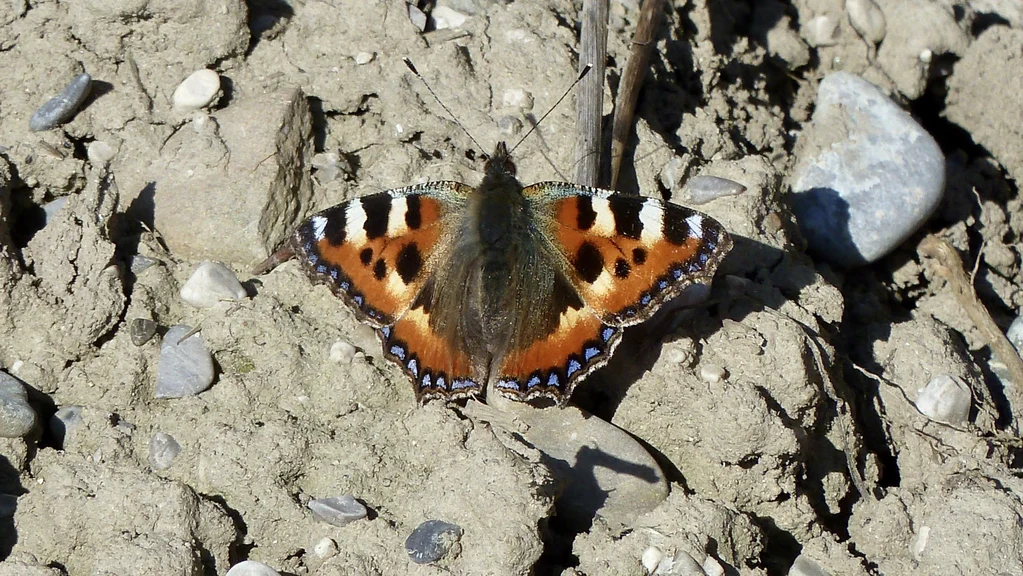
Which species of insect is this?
Aglais urticae
